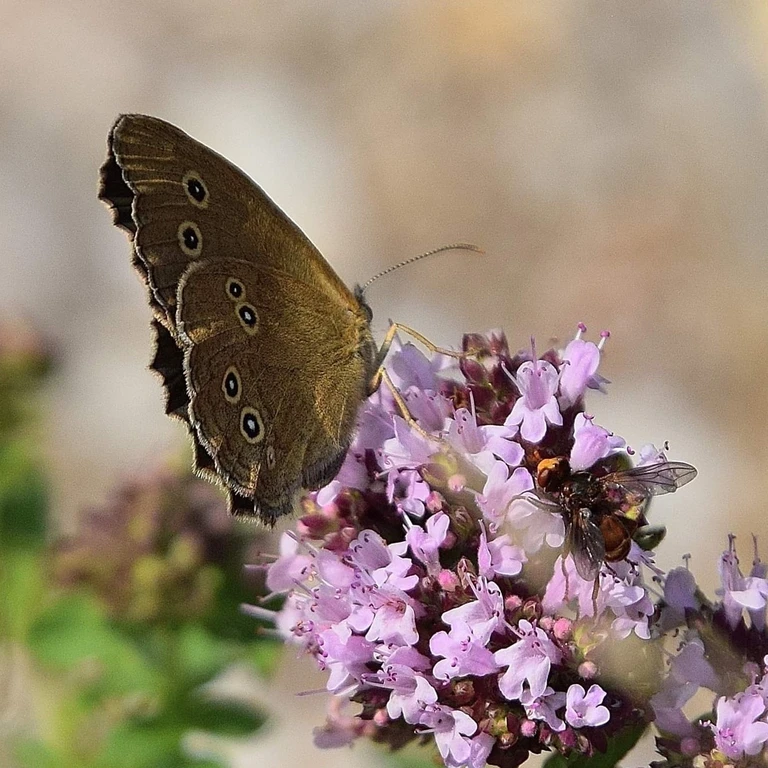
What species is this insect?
Aphantopus hyperantus
